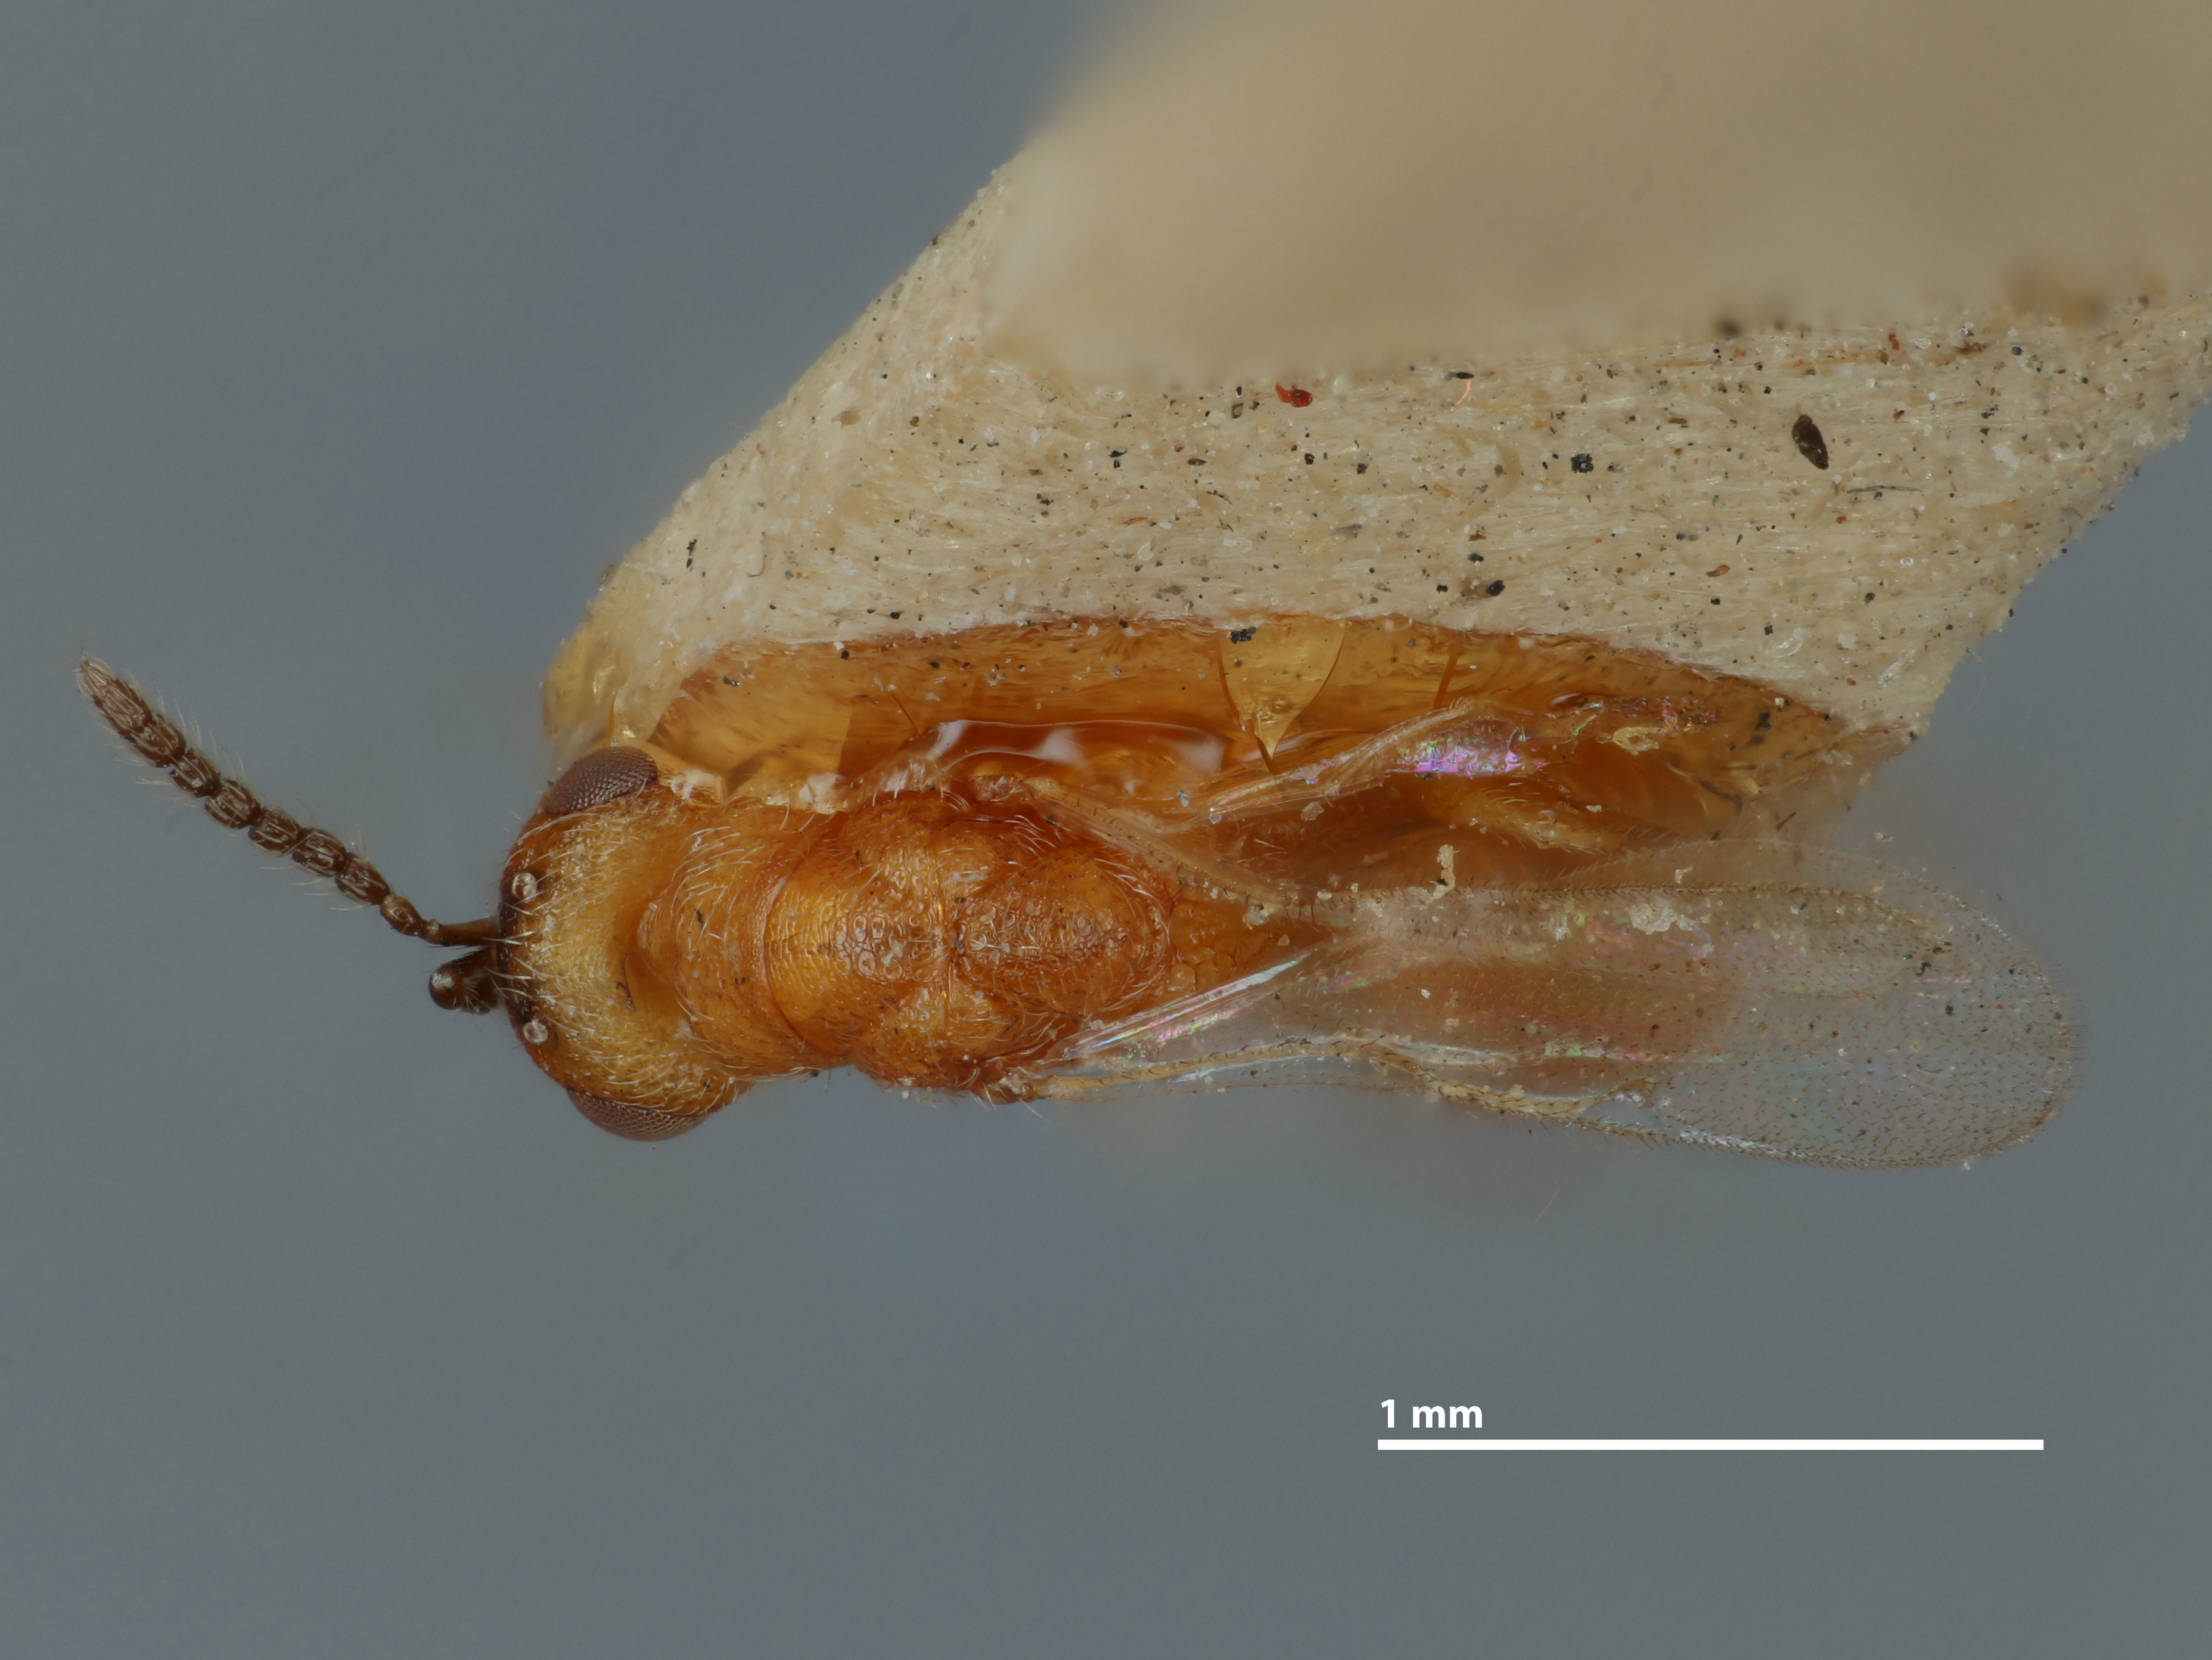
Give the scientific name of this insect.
Xanthosoma nigricornis
